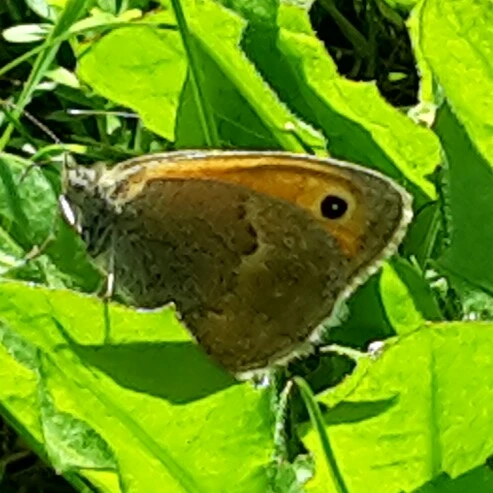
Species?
Coenonympha pamphilus
